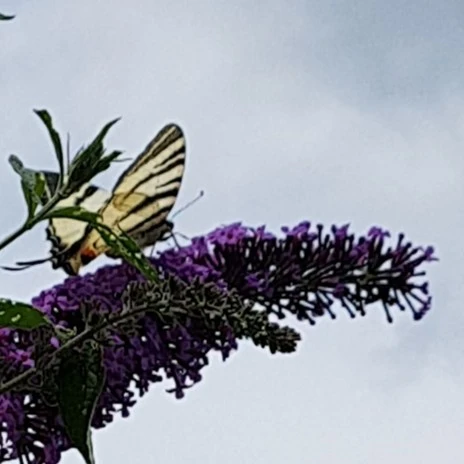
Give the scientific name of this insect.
Iphiclides podalirius
